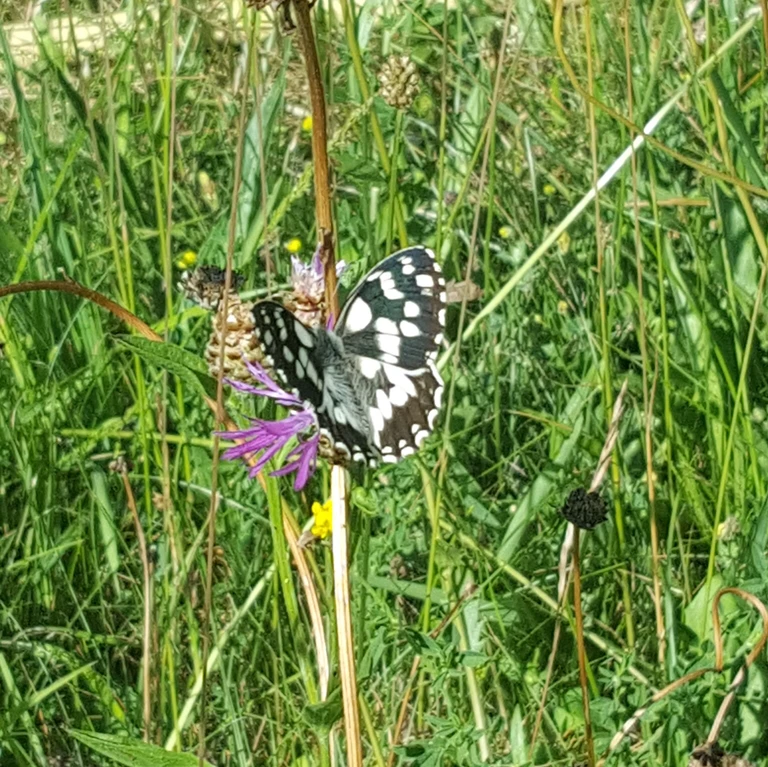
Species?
Melanargia galathea
